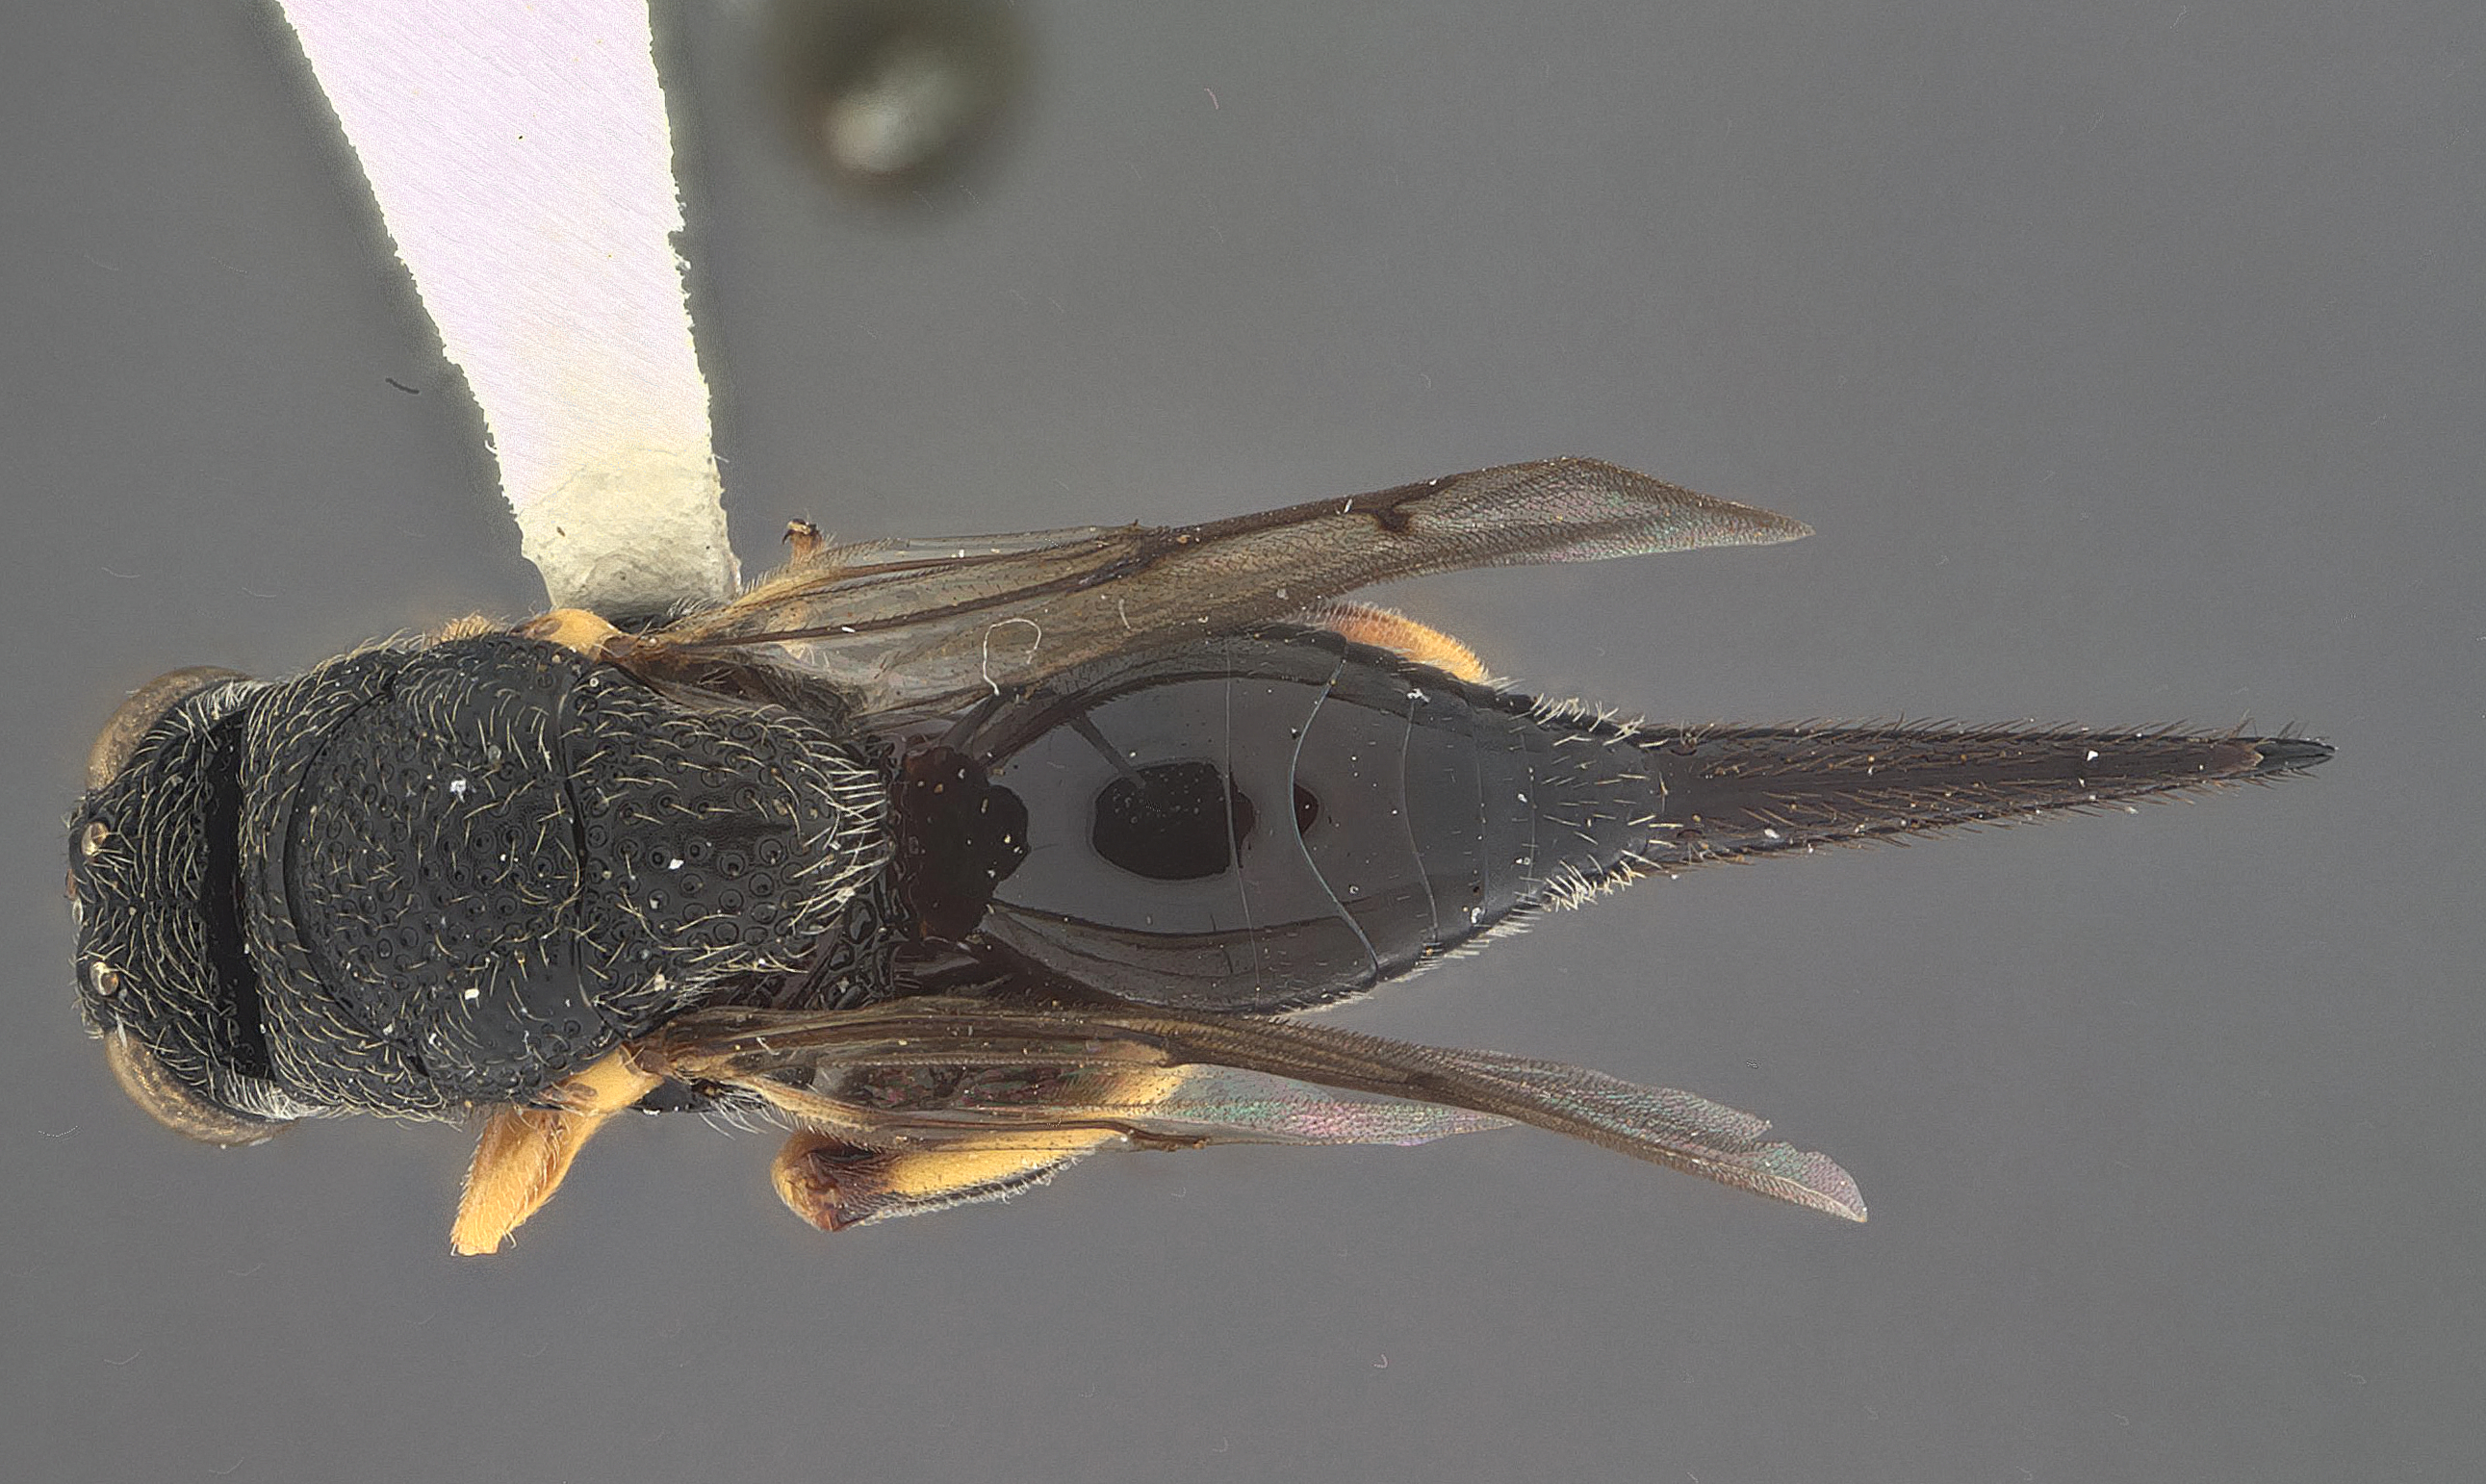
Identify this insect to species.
Thaumatelia kraussi
